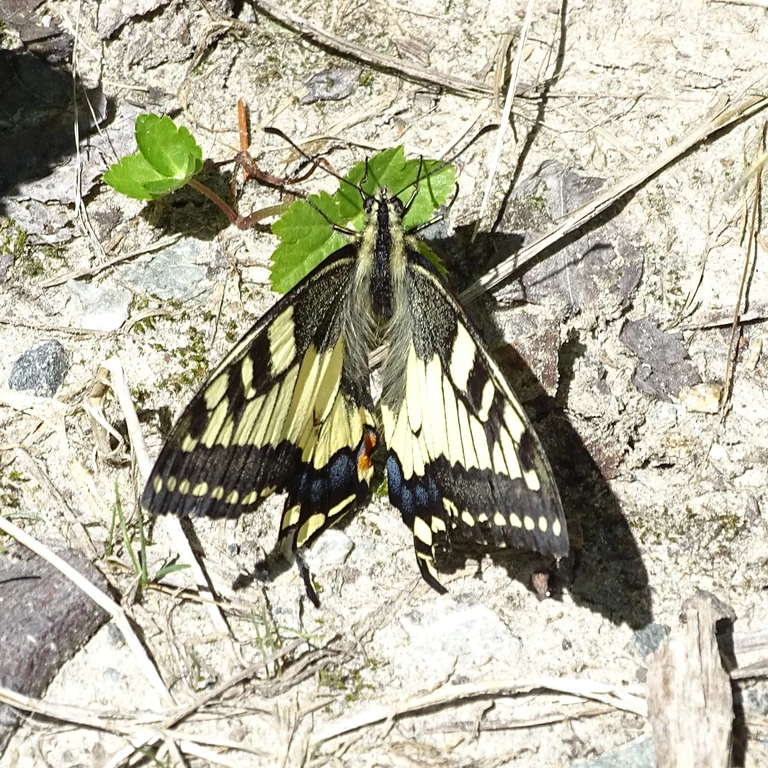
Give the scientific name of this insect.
Papilio machaon
